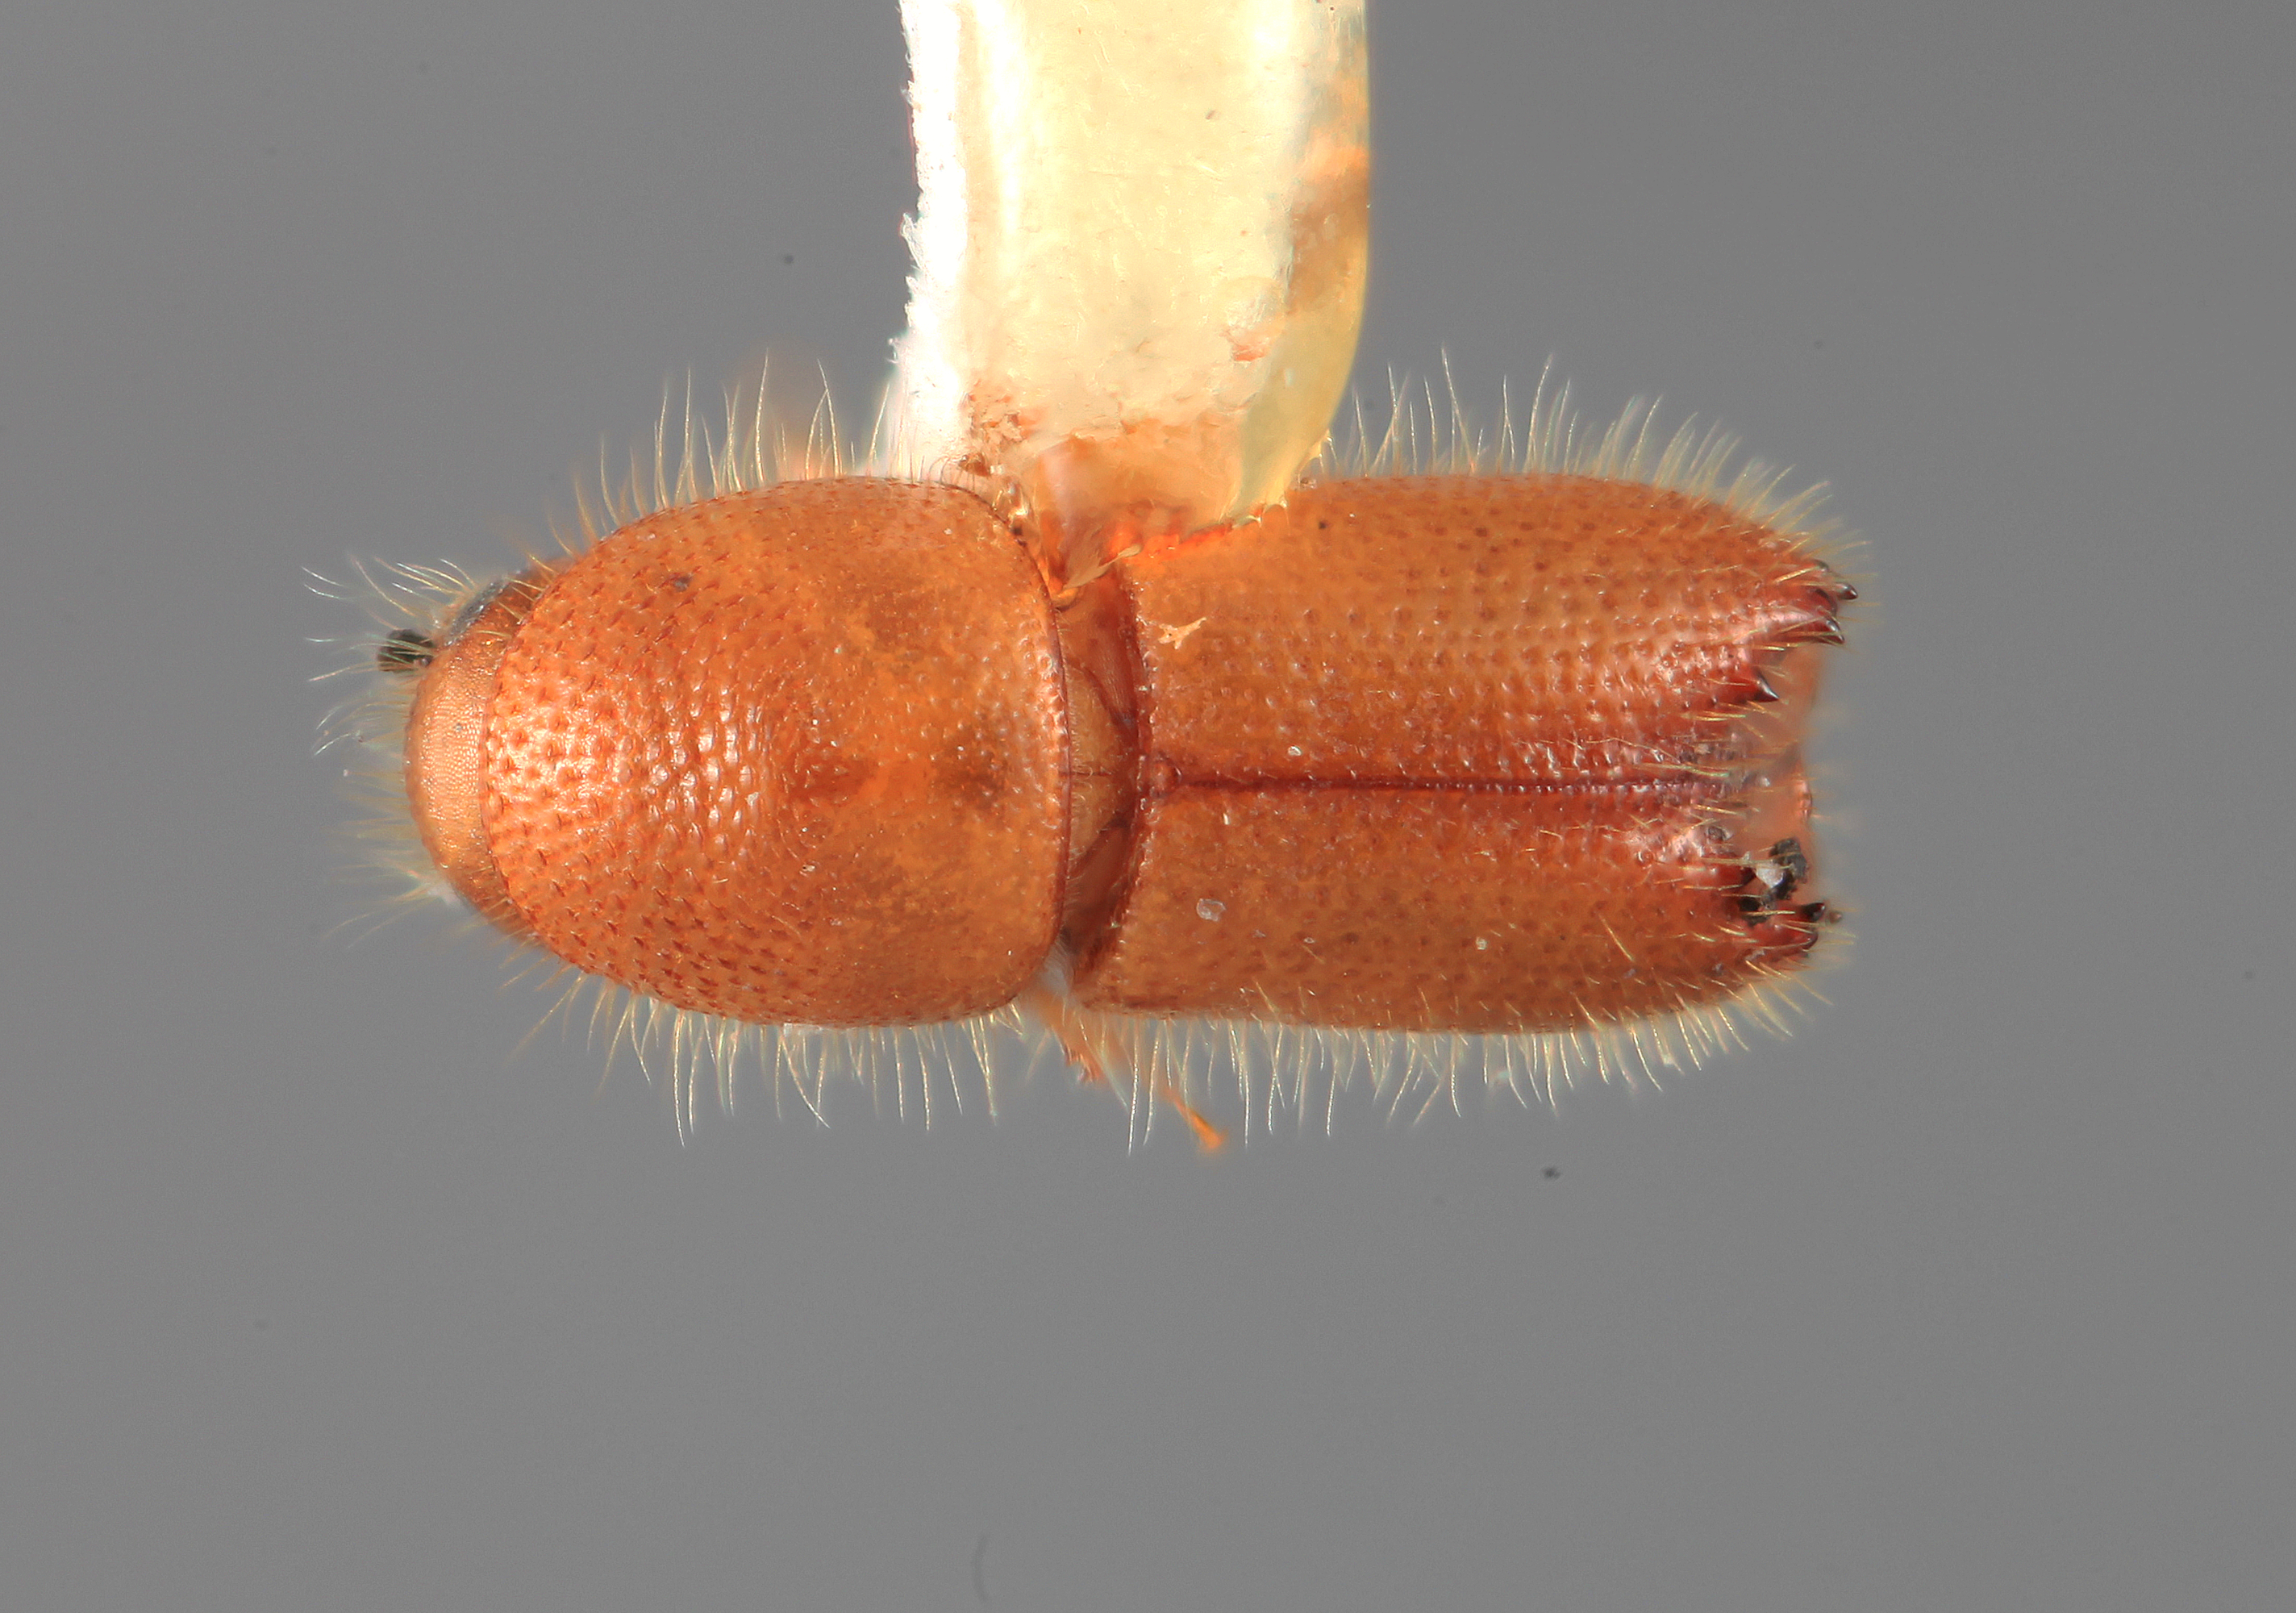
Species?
Mimips analogus
